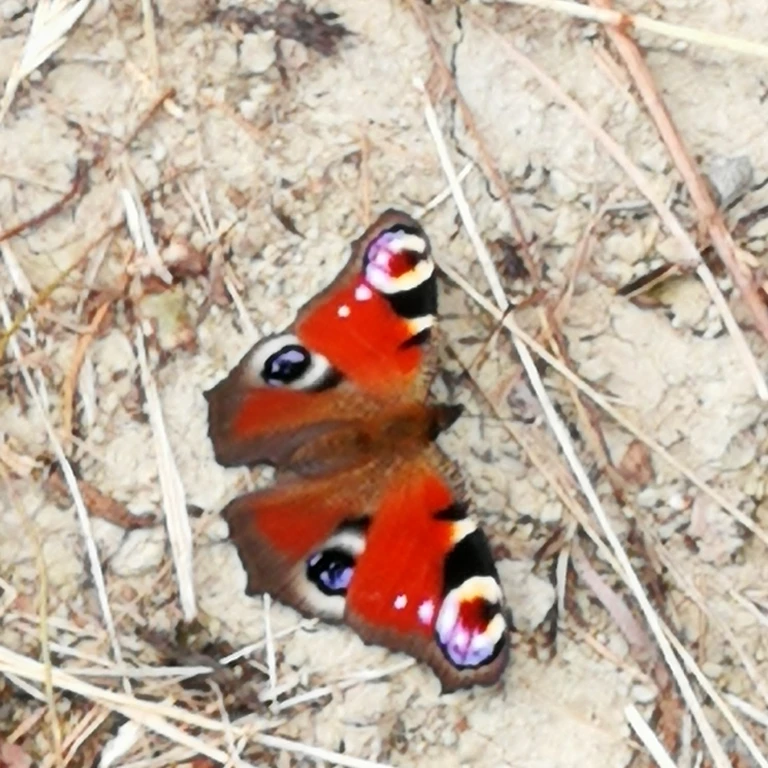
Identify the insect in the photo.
Aglais io
